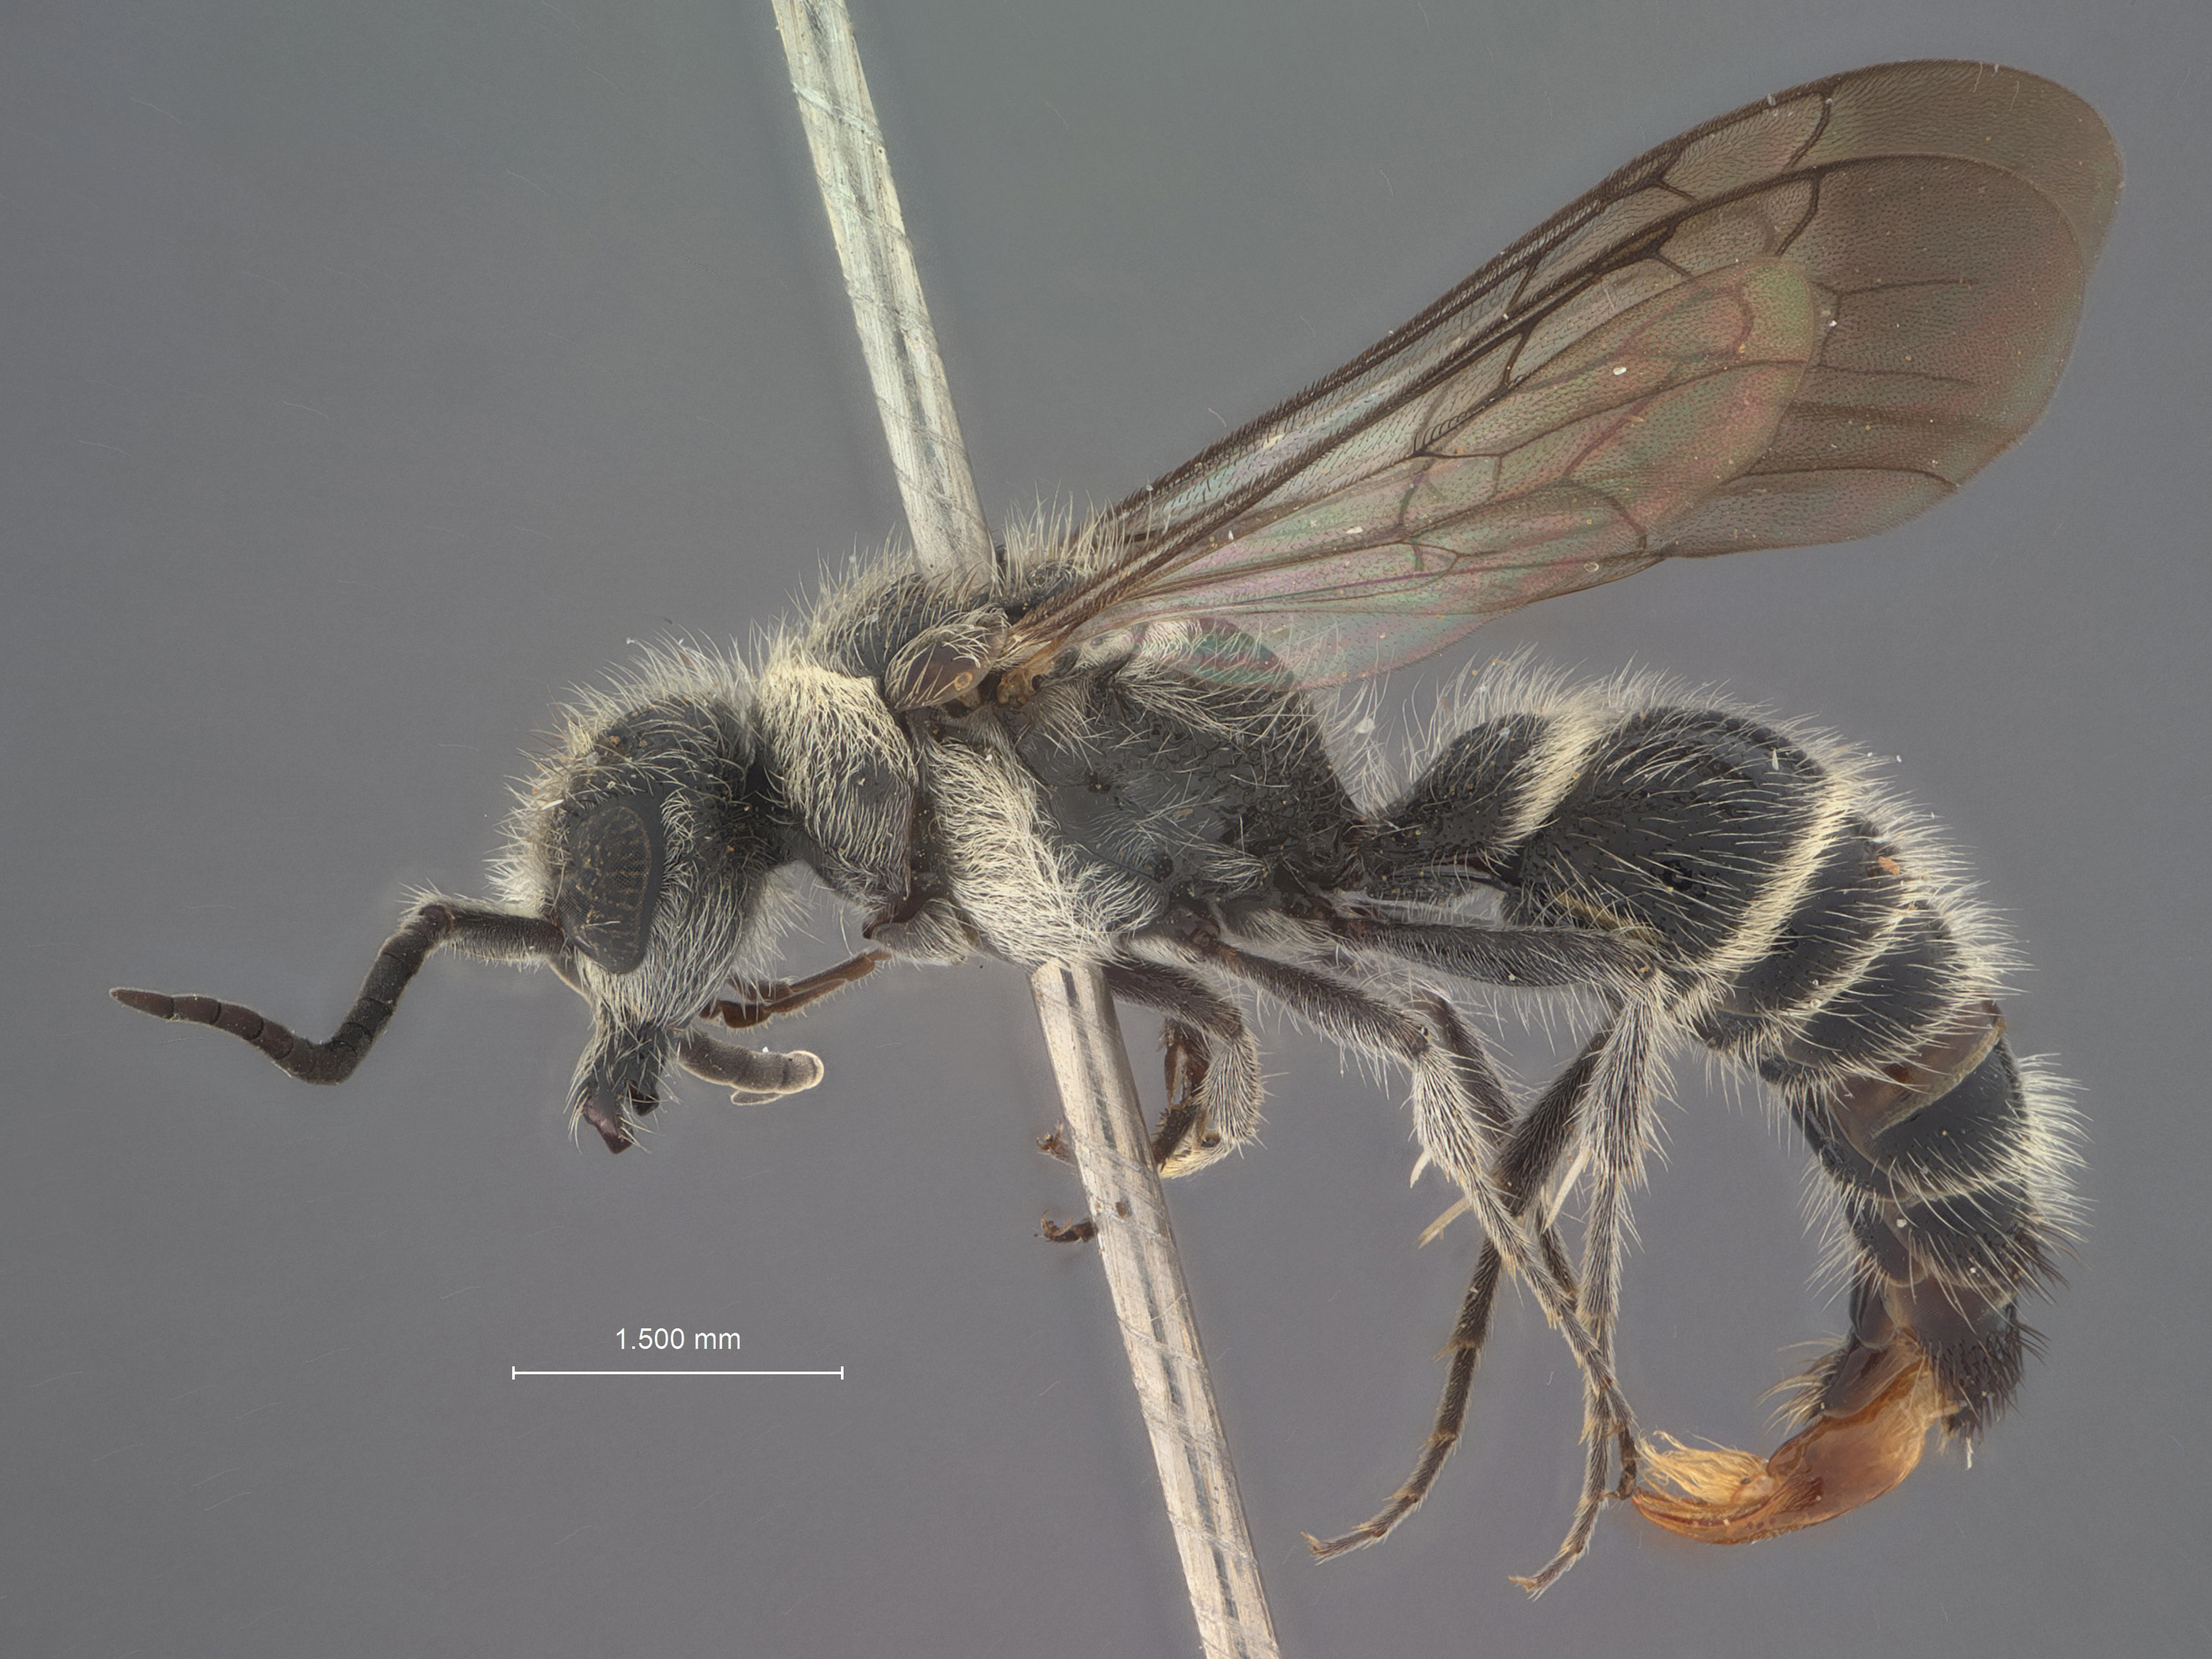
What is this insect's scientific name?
Smicromyrme bidentata
